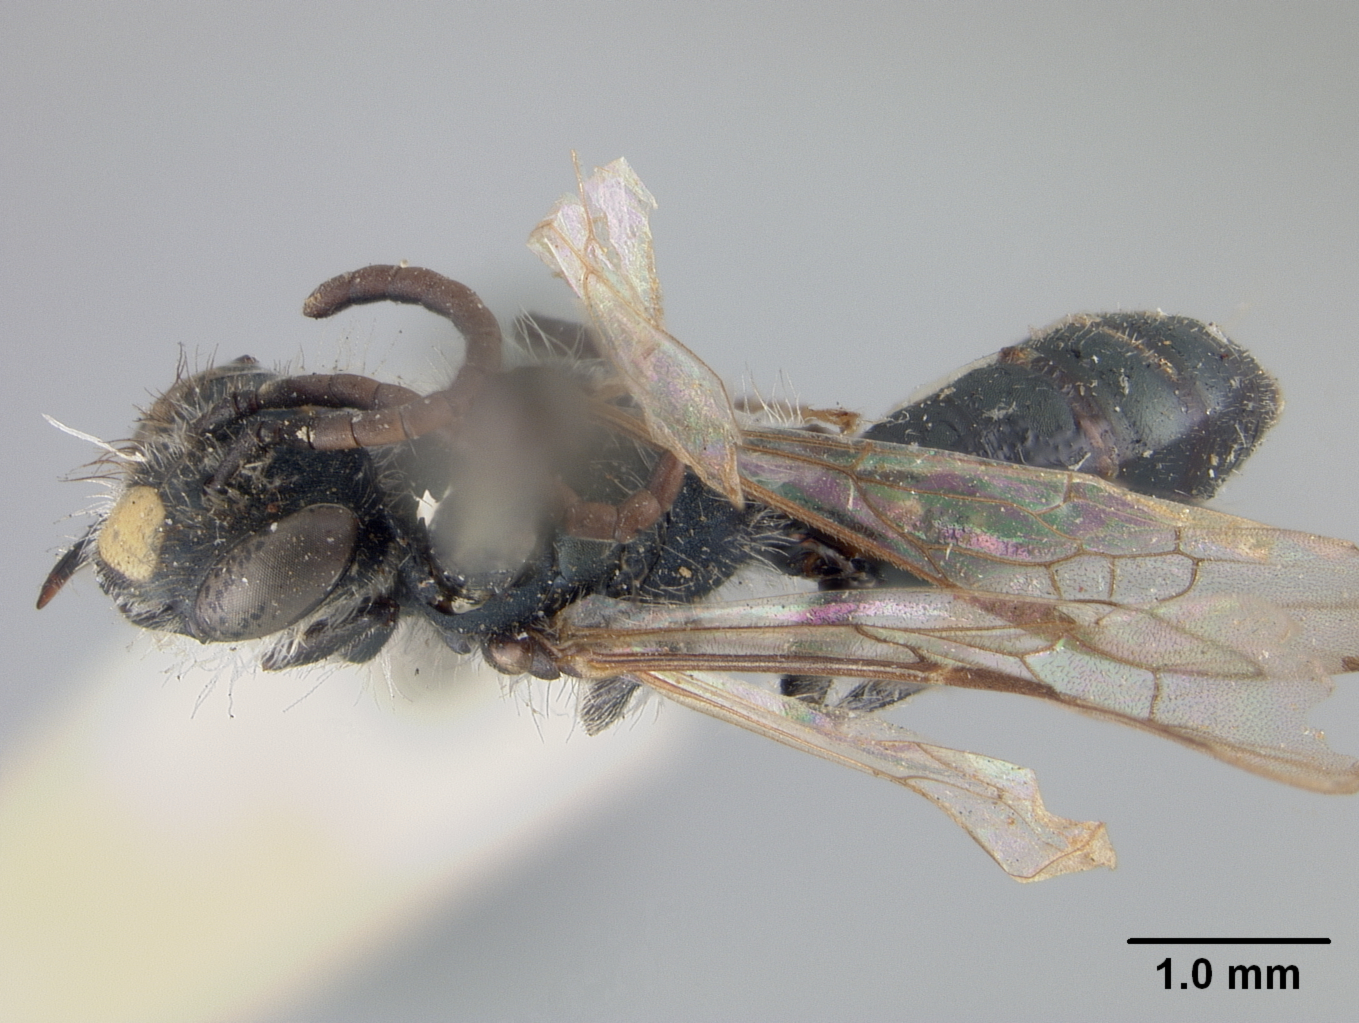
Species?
Andrena radialis
